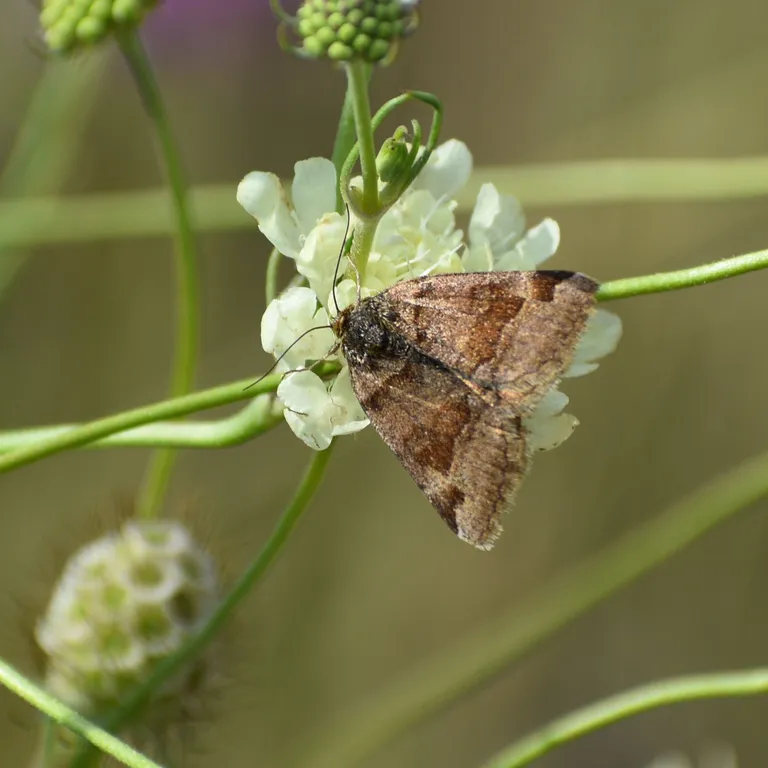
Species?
Euclidia glyphica
